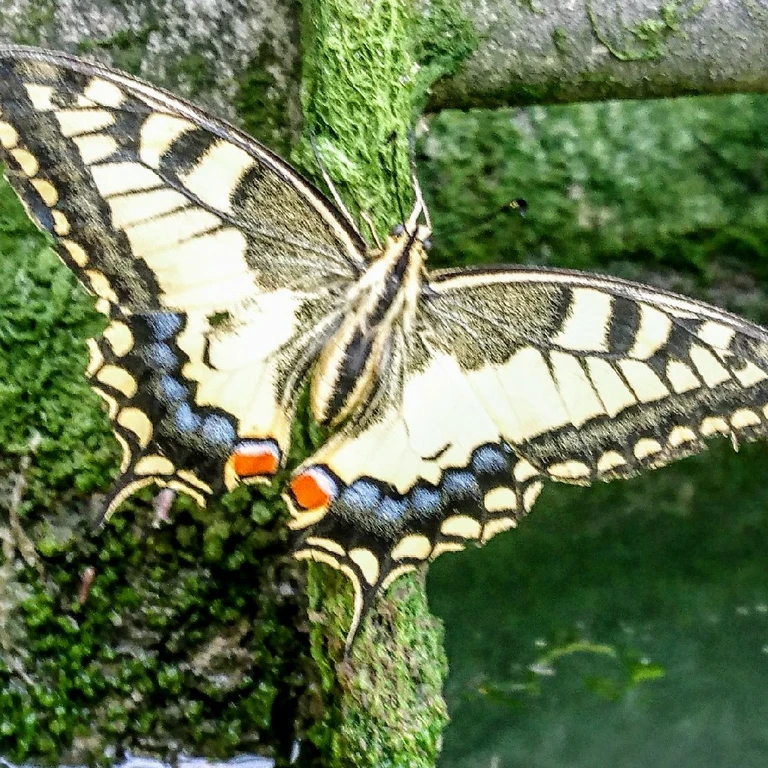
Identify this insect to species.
Papilio machaon
